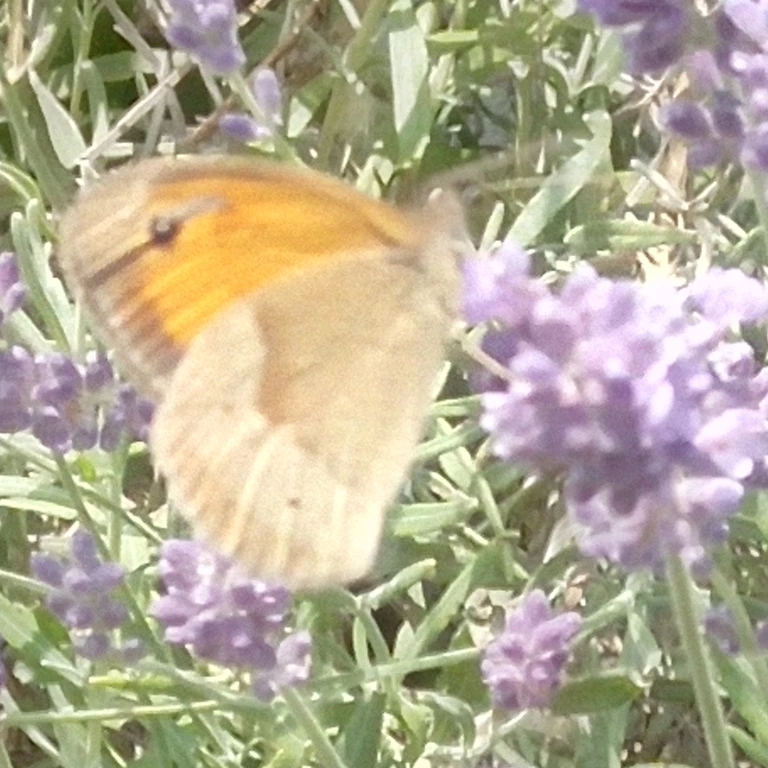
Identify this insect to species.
Maniola jurtina
